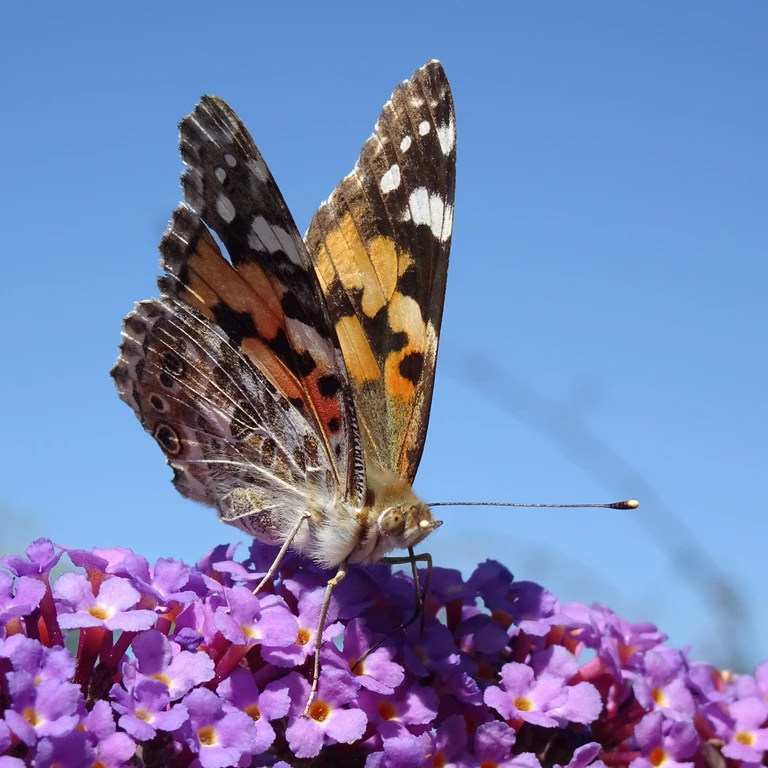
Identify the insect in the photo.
Vanessa cardui
